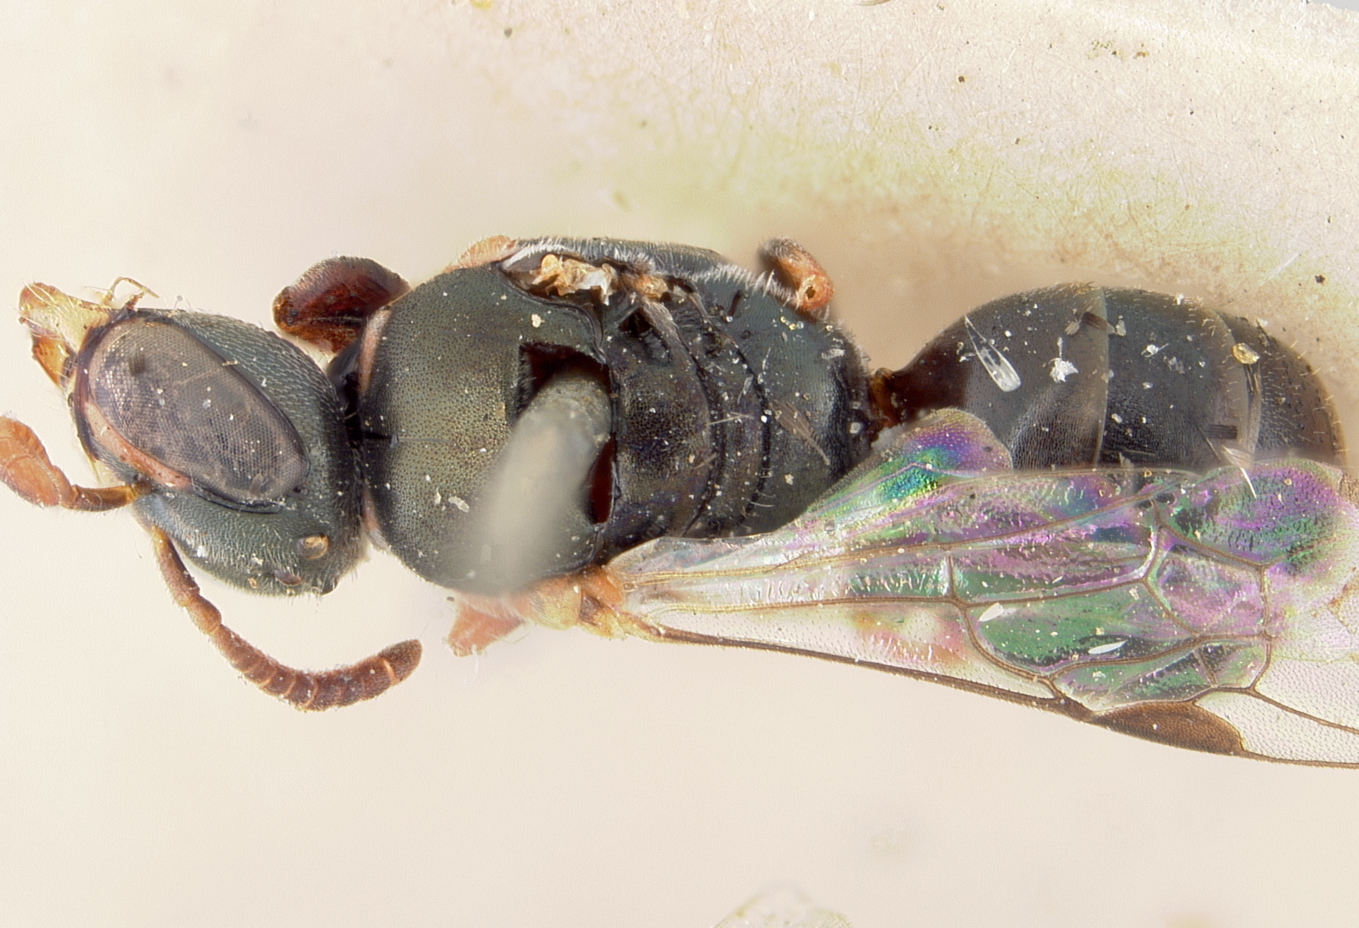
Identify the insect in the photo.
Prosopis chlorosoma
